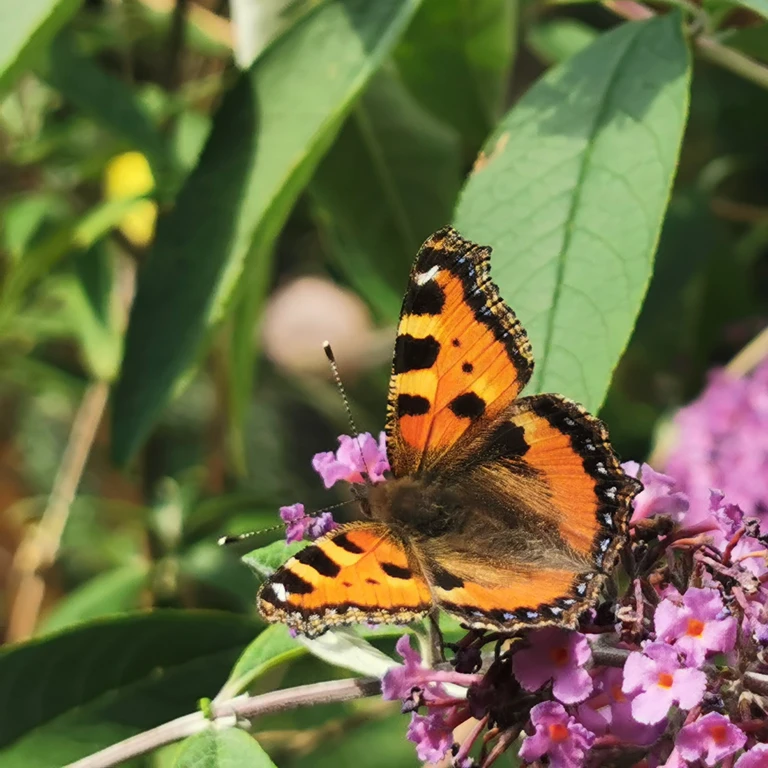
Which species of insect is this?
Aglais urticae
